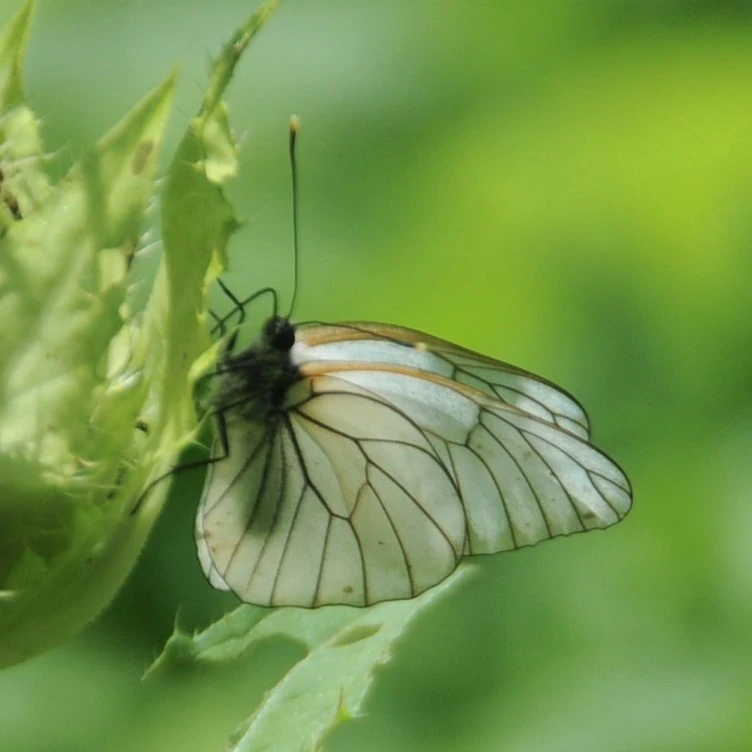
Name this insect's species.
Aporia crataegi
